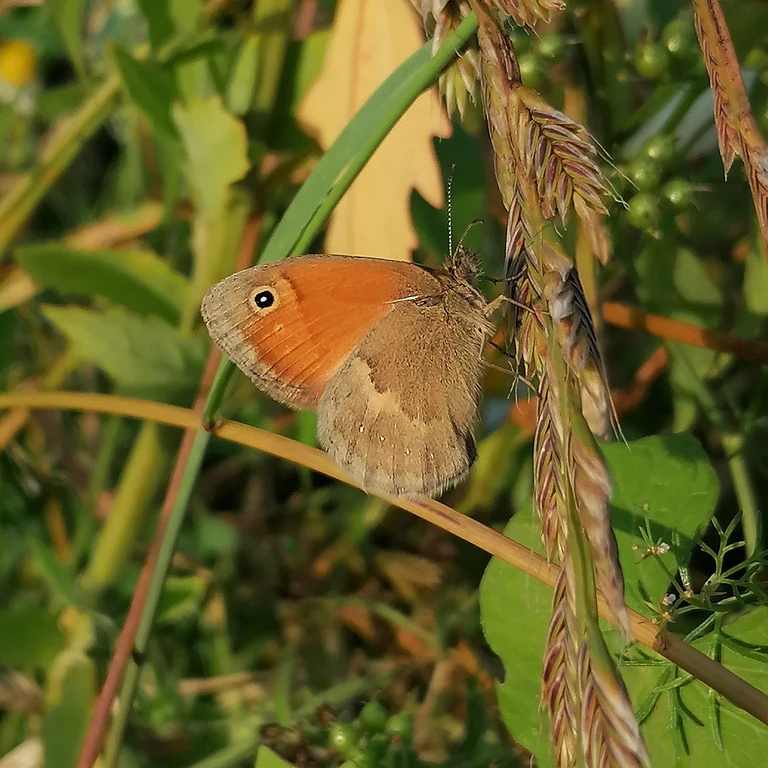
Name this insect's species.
Coenonympha pamphilus
